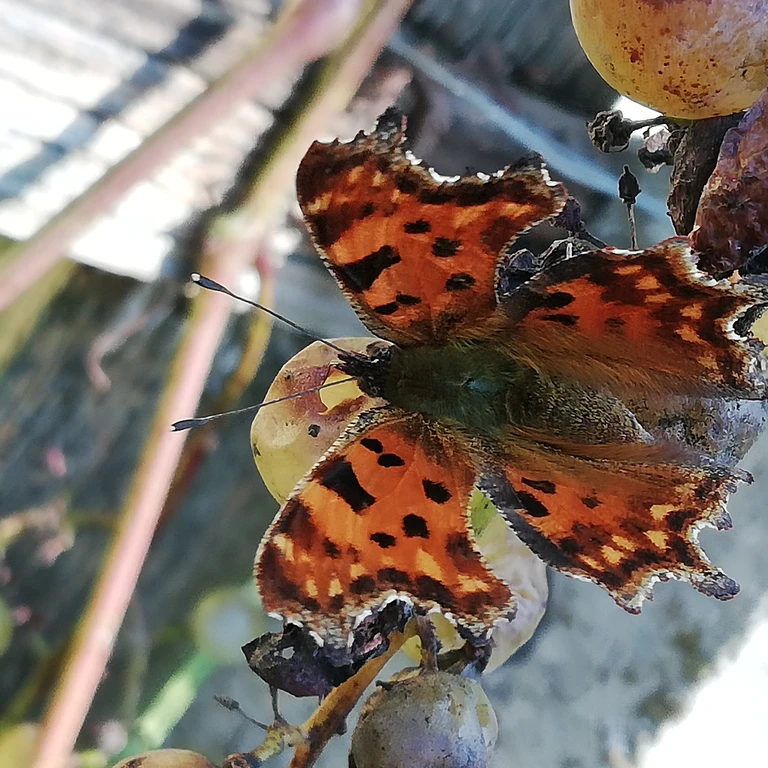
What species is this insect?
Polygonia c-album
